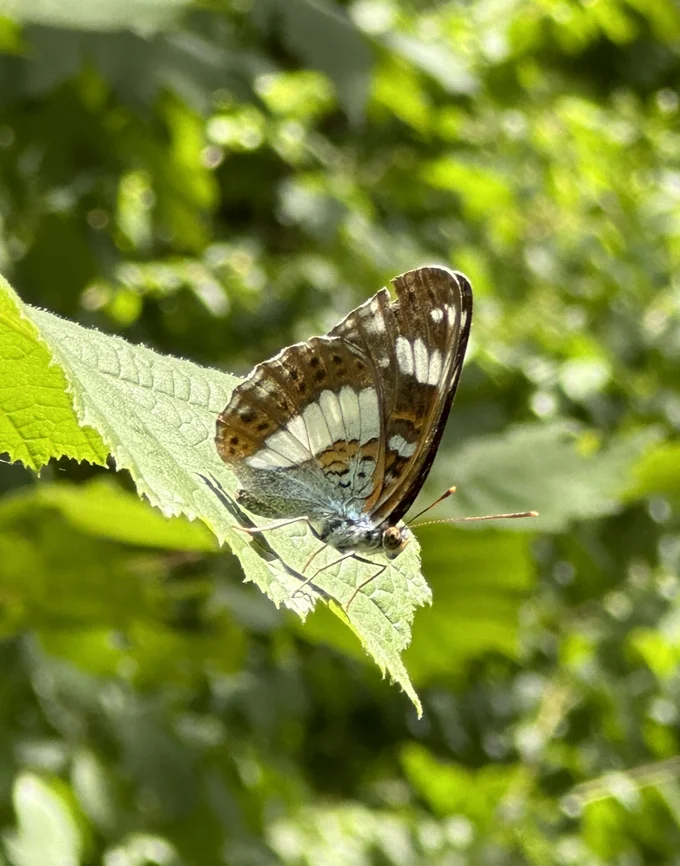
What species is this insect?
Limenitis camilla (also Ladoga camilla)
